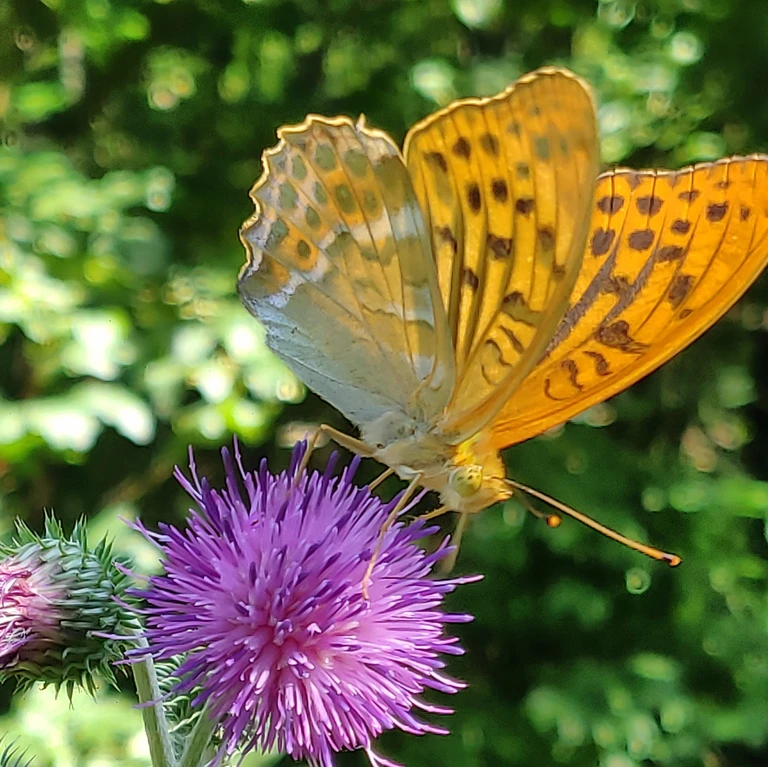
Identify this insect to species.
Argynnis paphia
